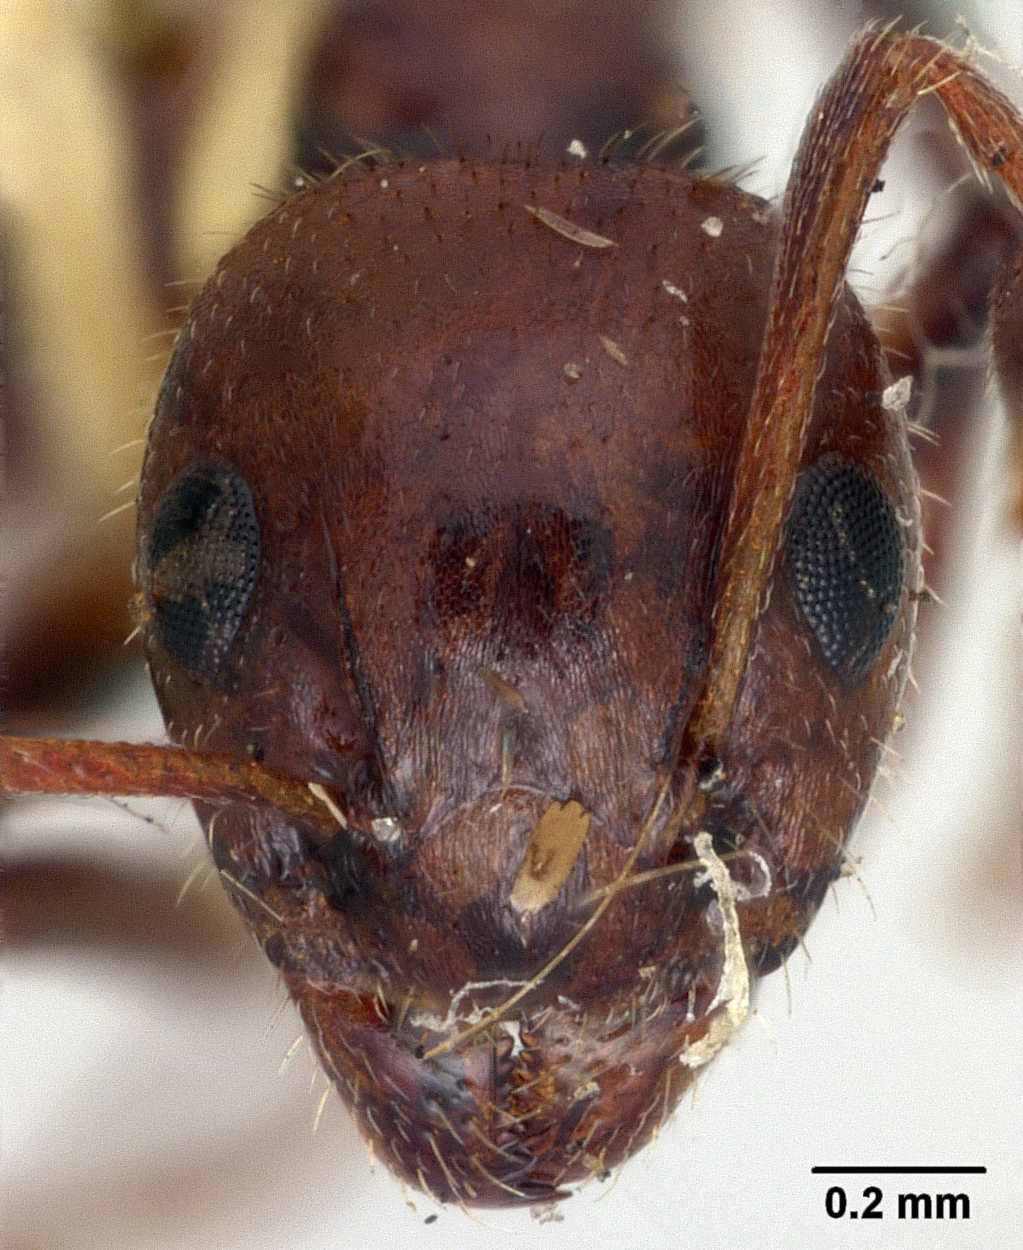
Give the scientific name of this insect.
Dolichoderus mariae
